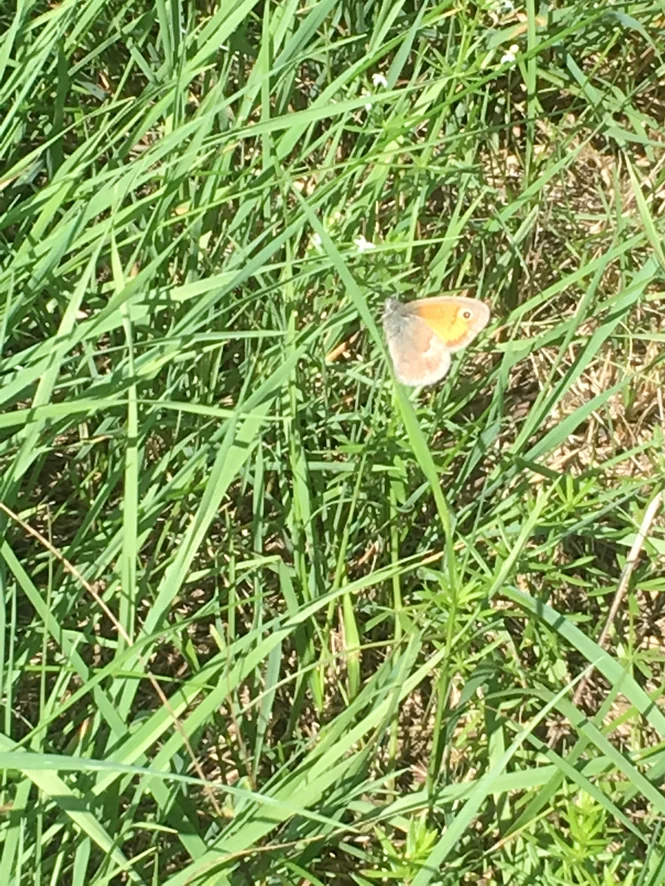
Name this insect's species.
Coenonympha pamphilus
